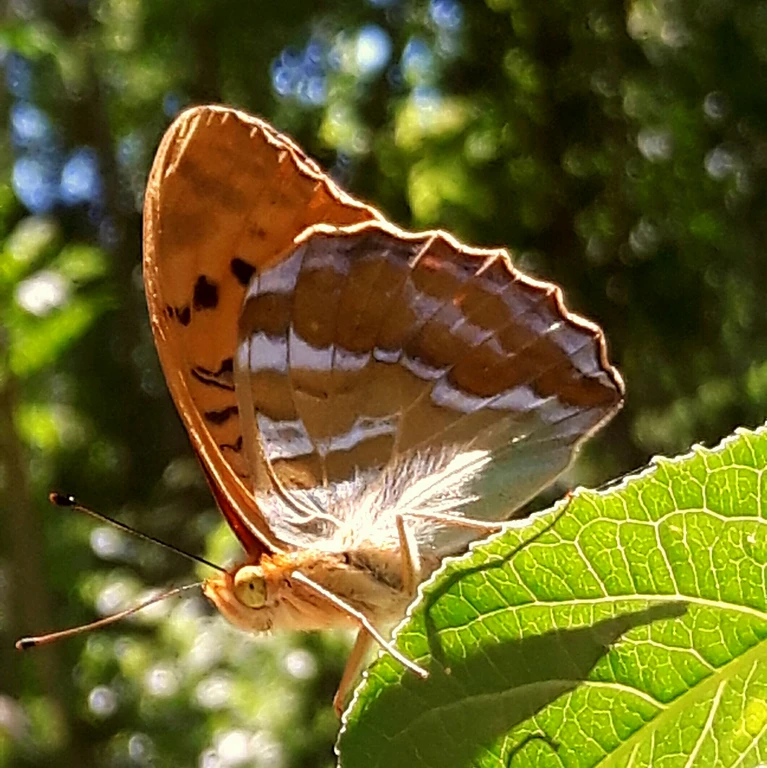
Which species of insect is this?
Argynnis paphia
